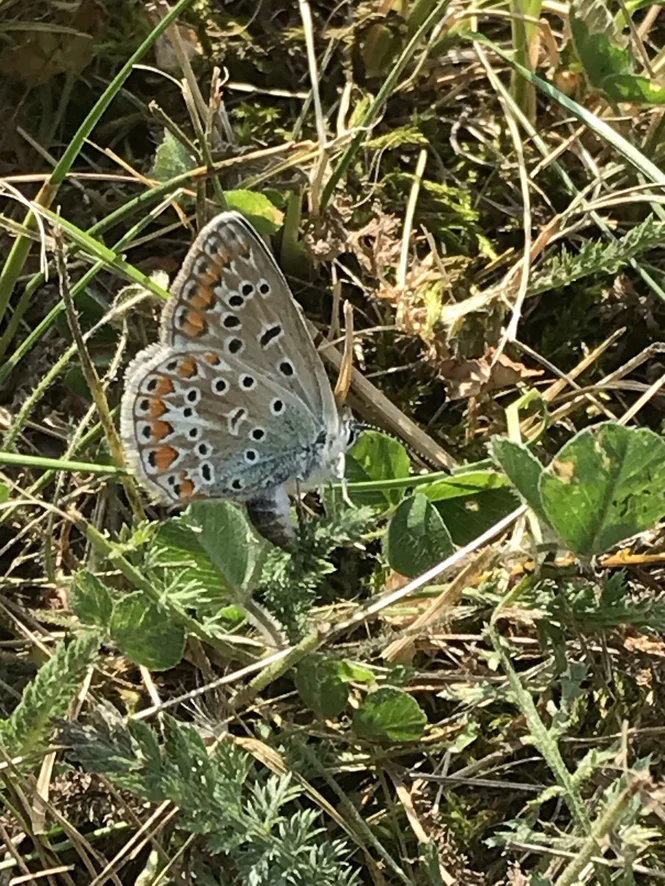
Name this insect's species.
Polyommatus icarus
